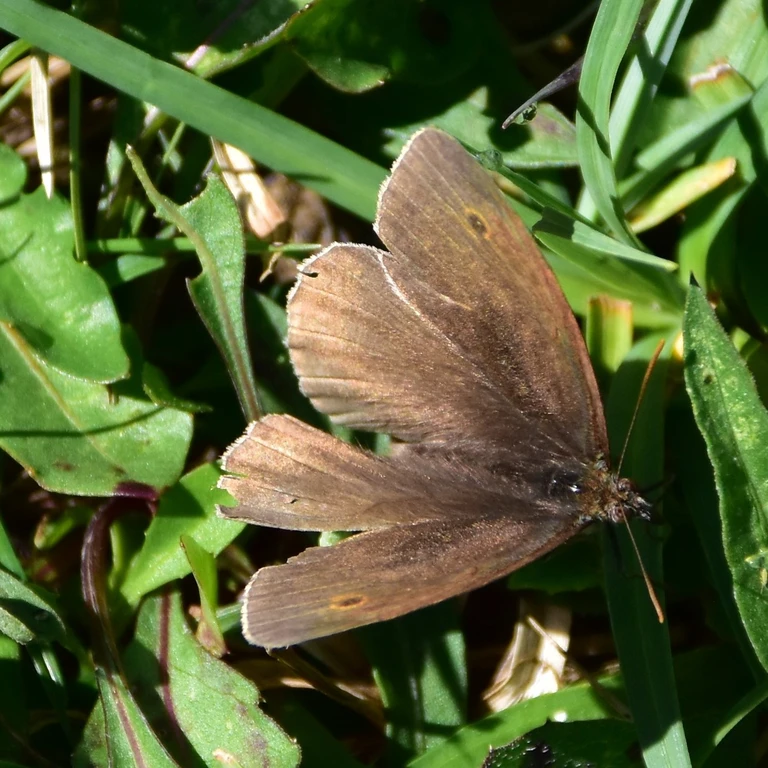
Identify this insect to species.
Maniola jurtina
